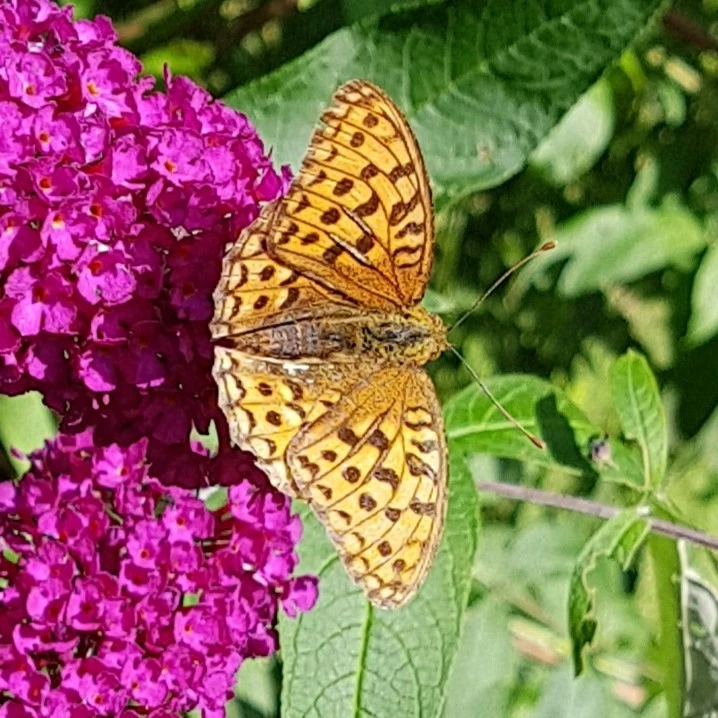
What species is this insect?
Fabriciana adippe
